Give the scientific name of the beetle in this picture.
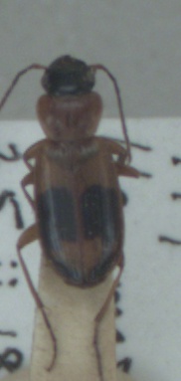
Badister unipustulatus
